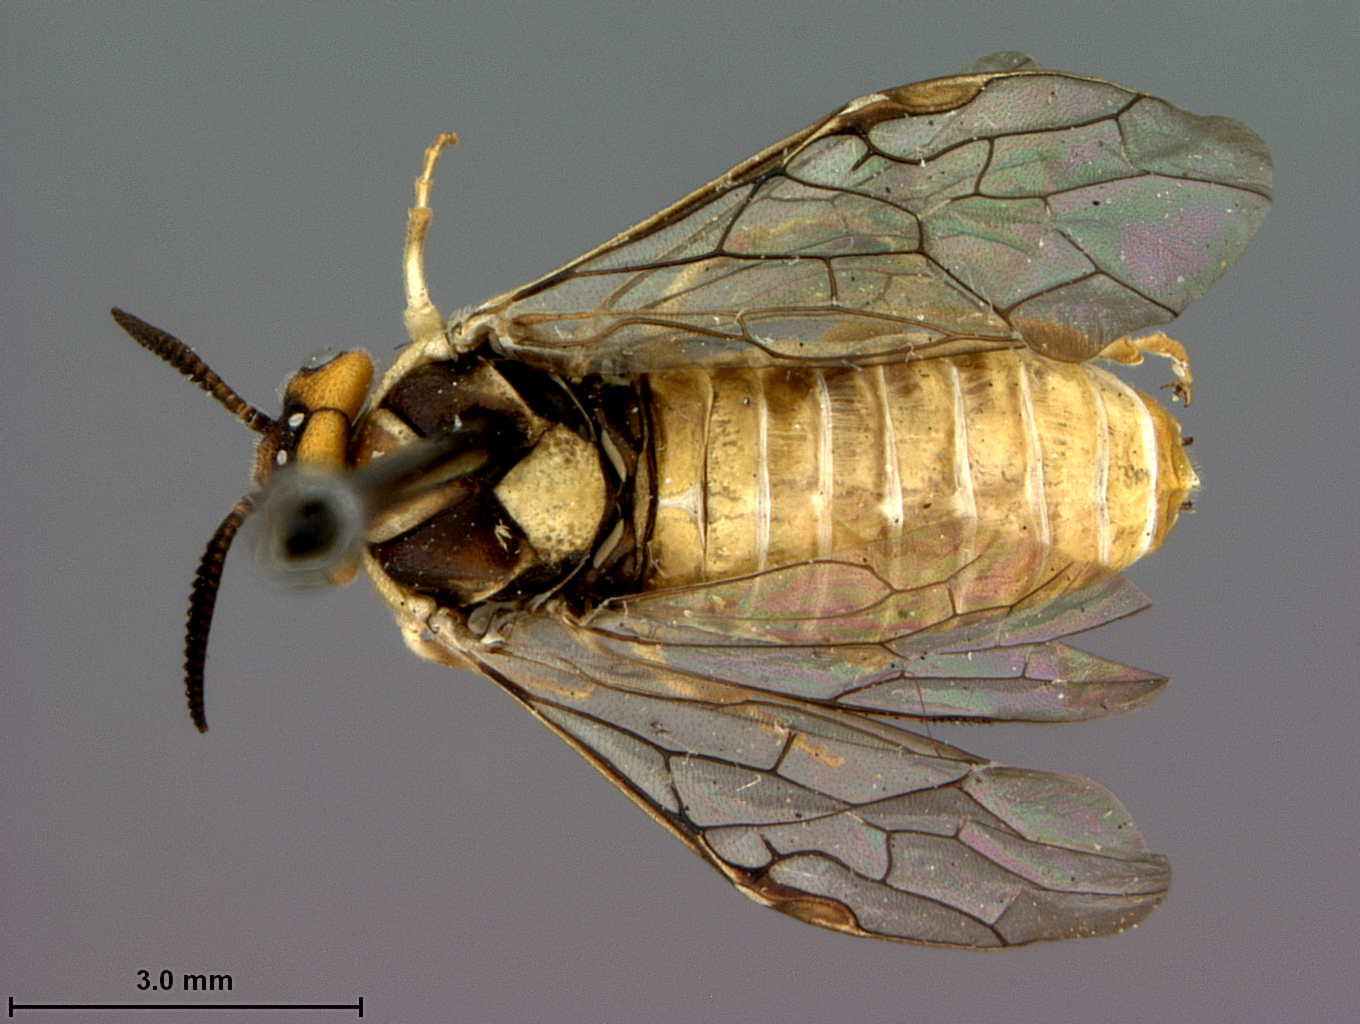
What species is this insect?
Neodiprion banksianae
